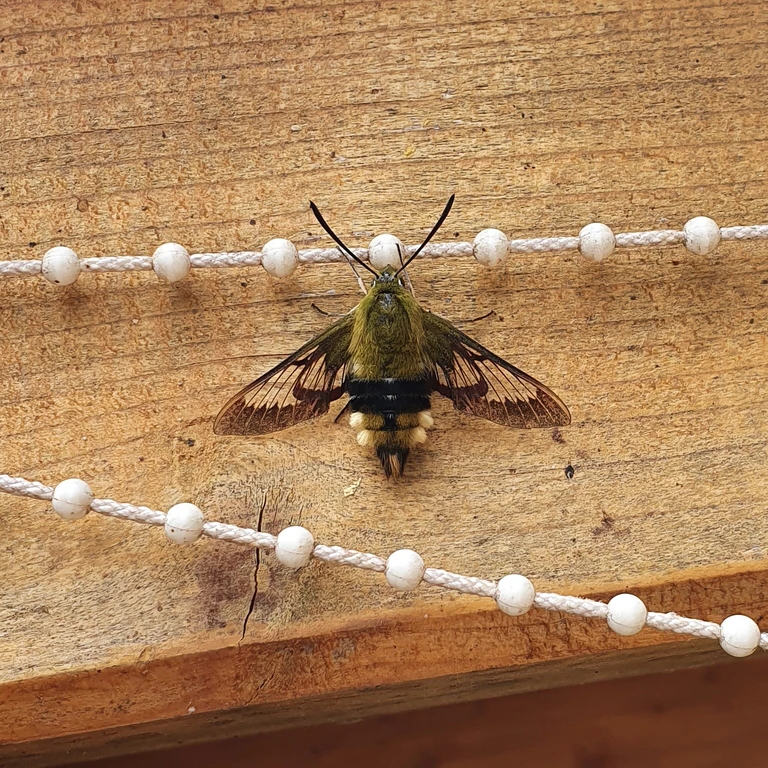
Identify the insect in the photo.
Hemaris fuciformis
